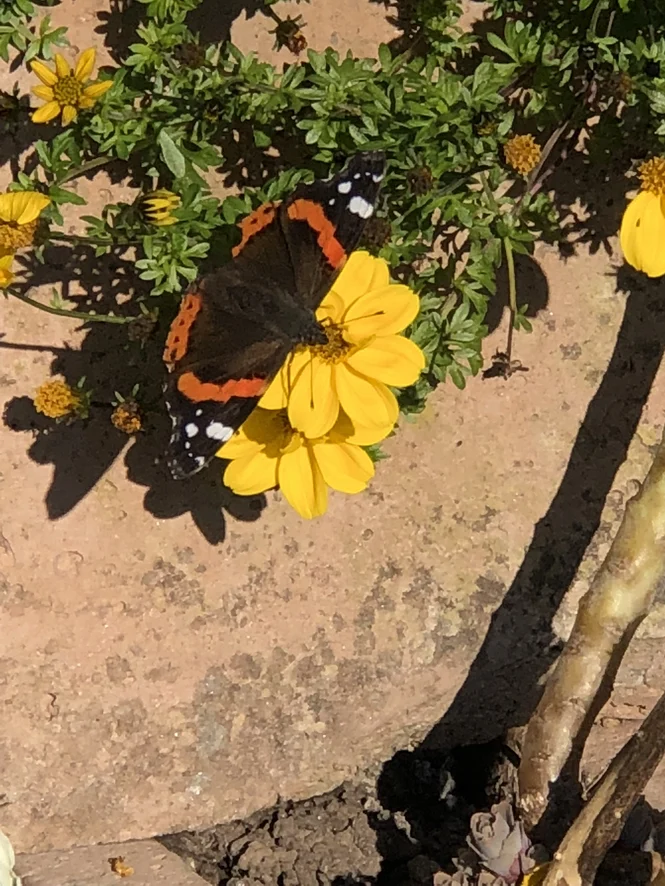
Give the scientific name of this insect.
Vanessa atalanta
